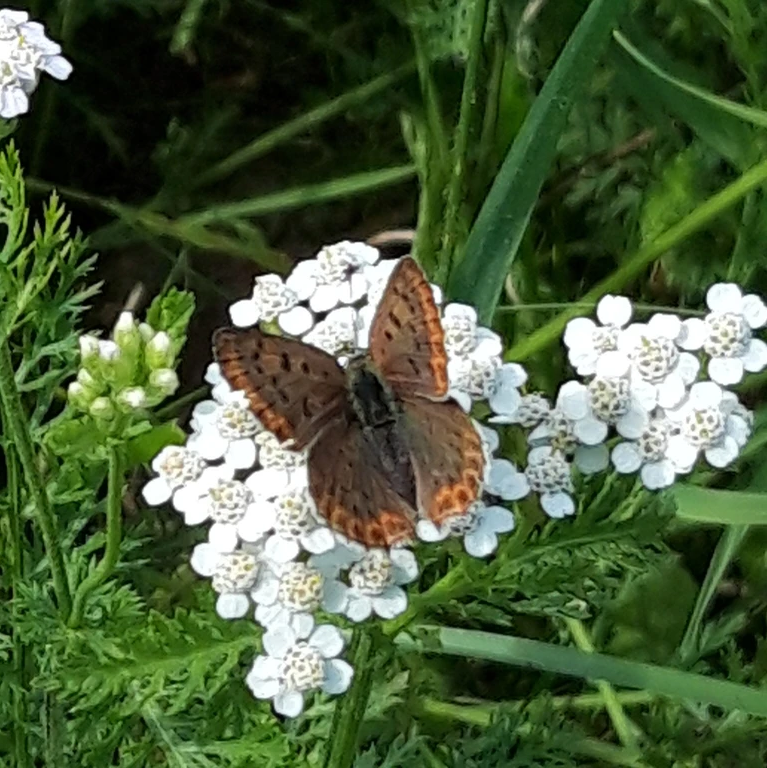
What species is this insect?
Lycaena tityrus (also Loweia tityrus)
